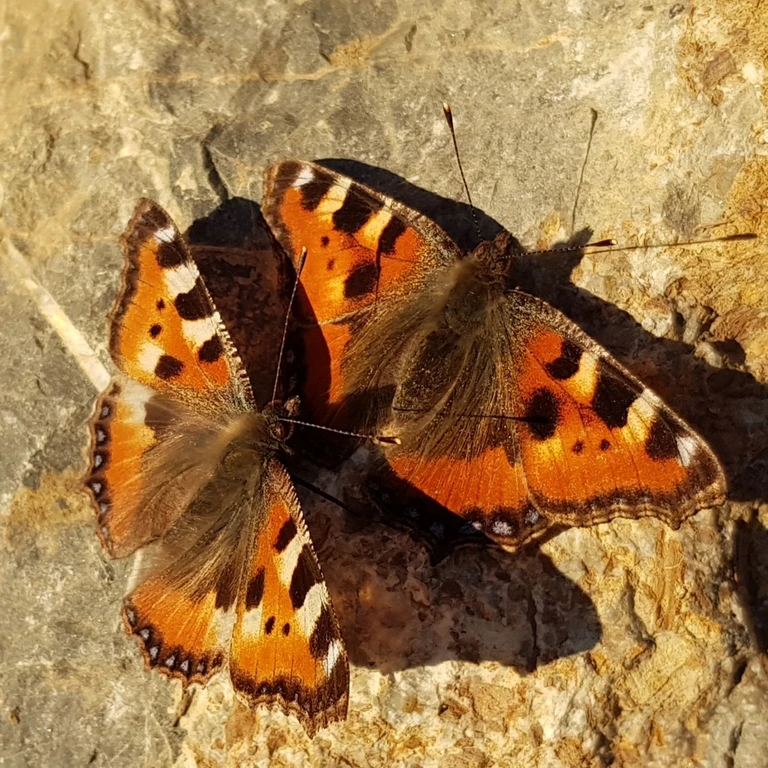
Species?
Aglais urticae
